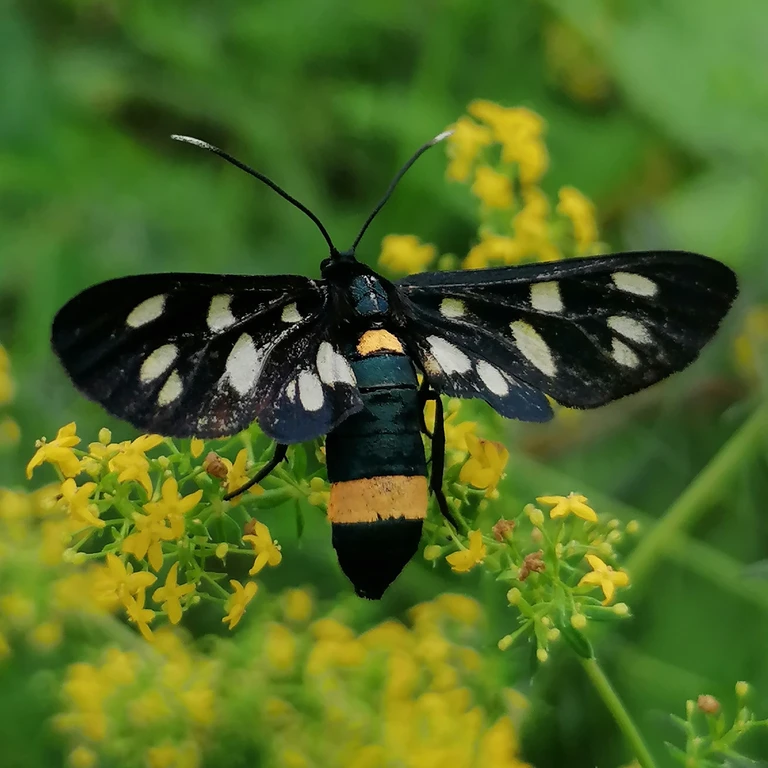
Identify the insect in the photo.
Amata phegea
